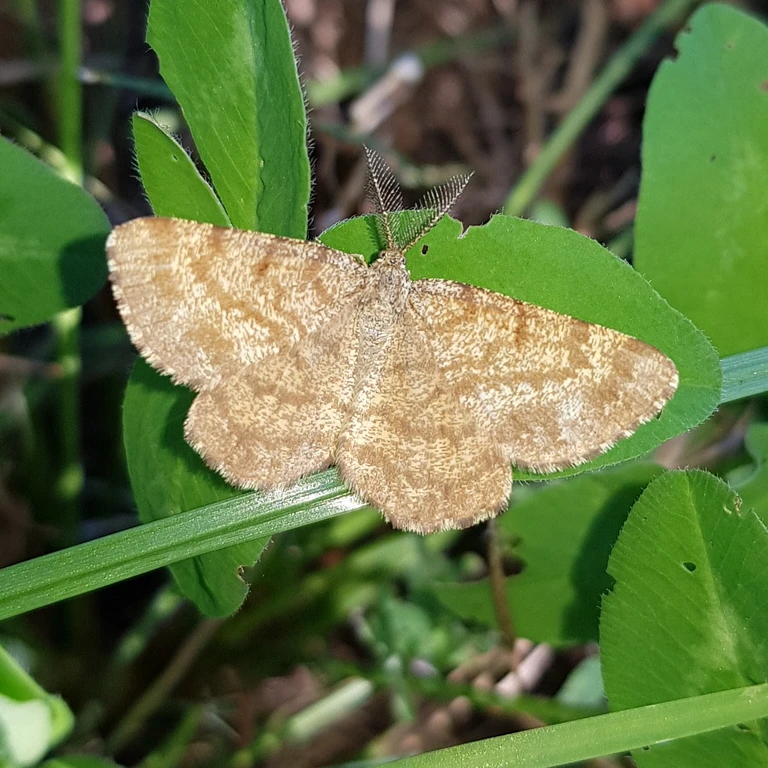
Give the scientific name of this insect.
Ematurga atomaria
